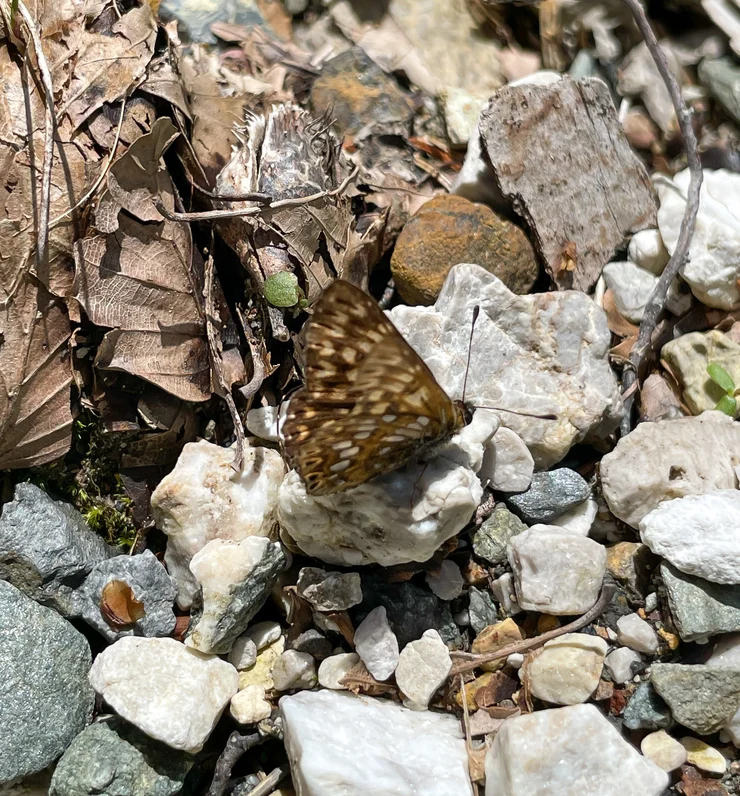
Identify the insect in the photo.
Hamearis lucina
